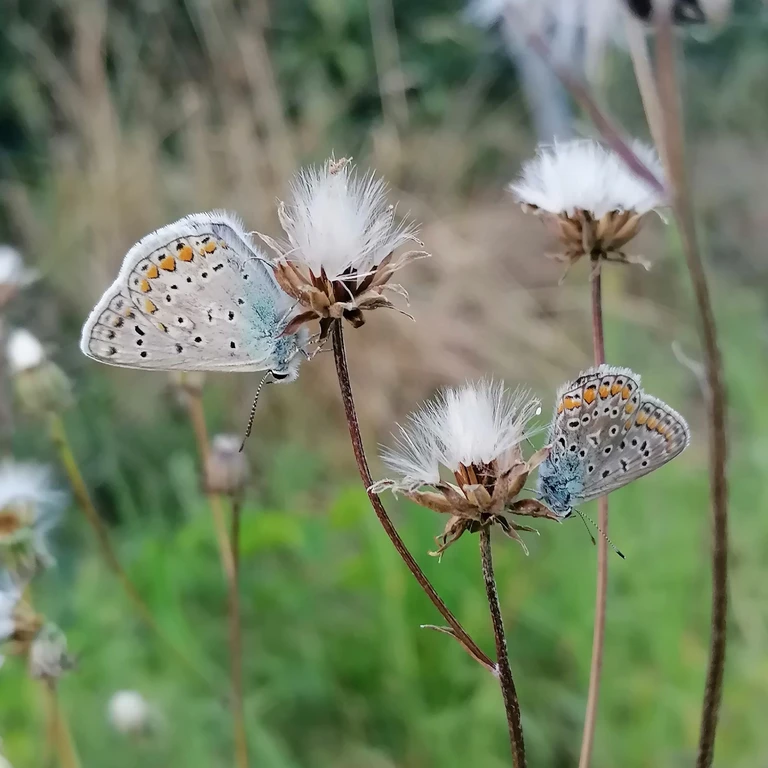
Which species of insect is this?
Polyommatus icarus
